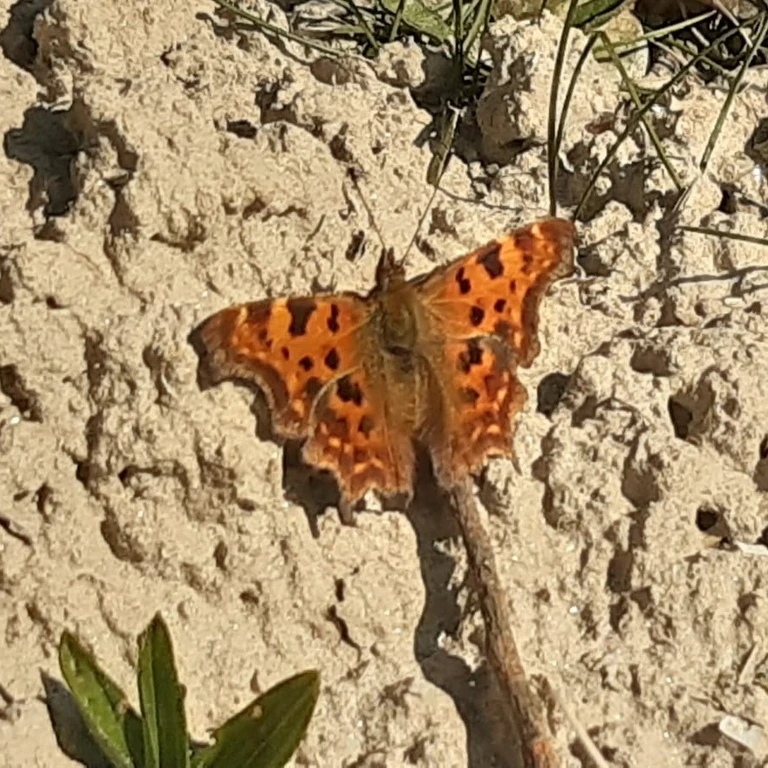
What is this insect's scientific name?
Polygonia c-album
